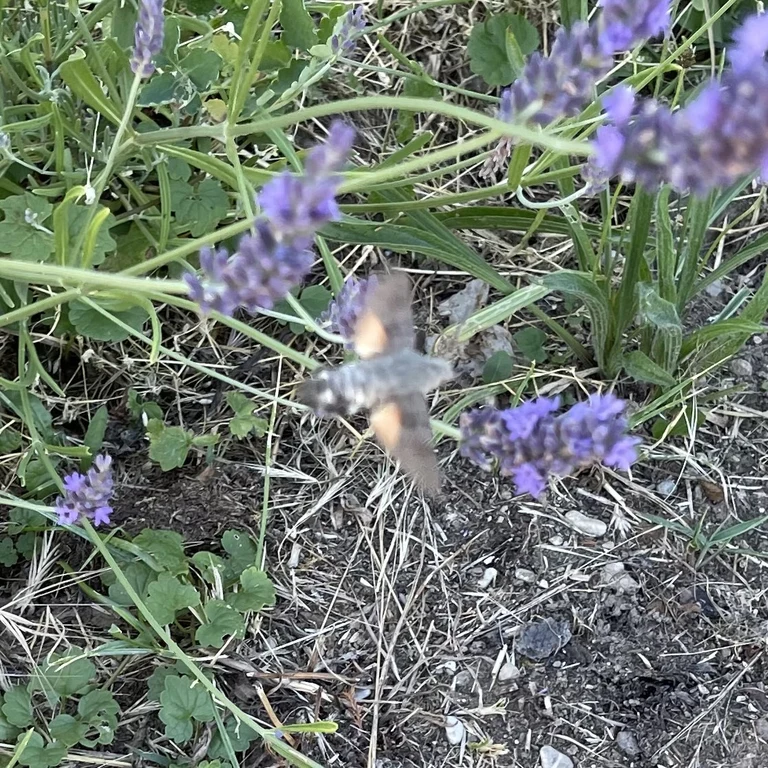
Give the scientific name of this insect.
Macroglossum stellatarum
